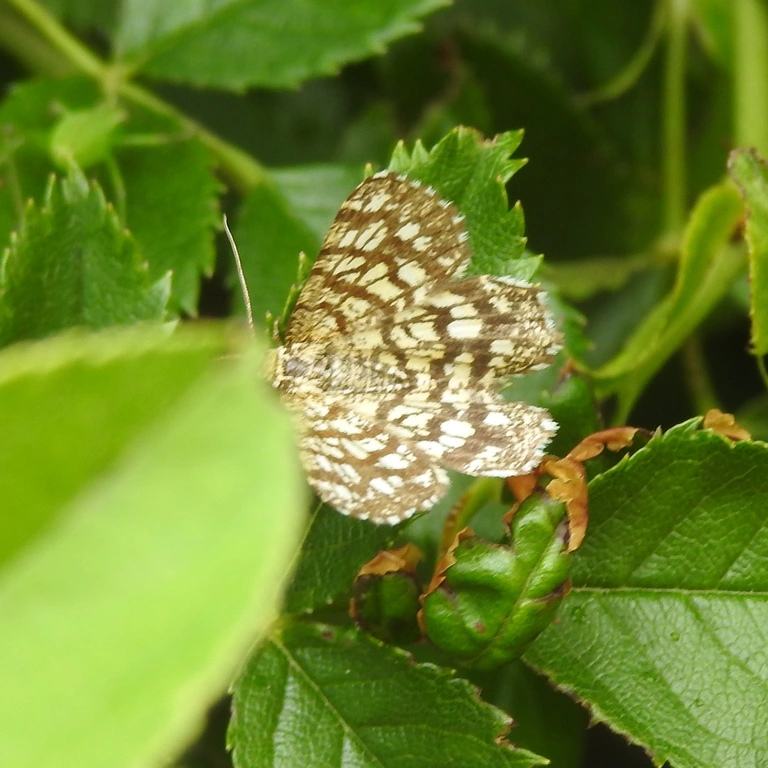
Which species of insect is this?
Chiasmia clathrata
